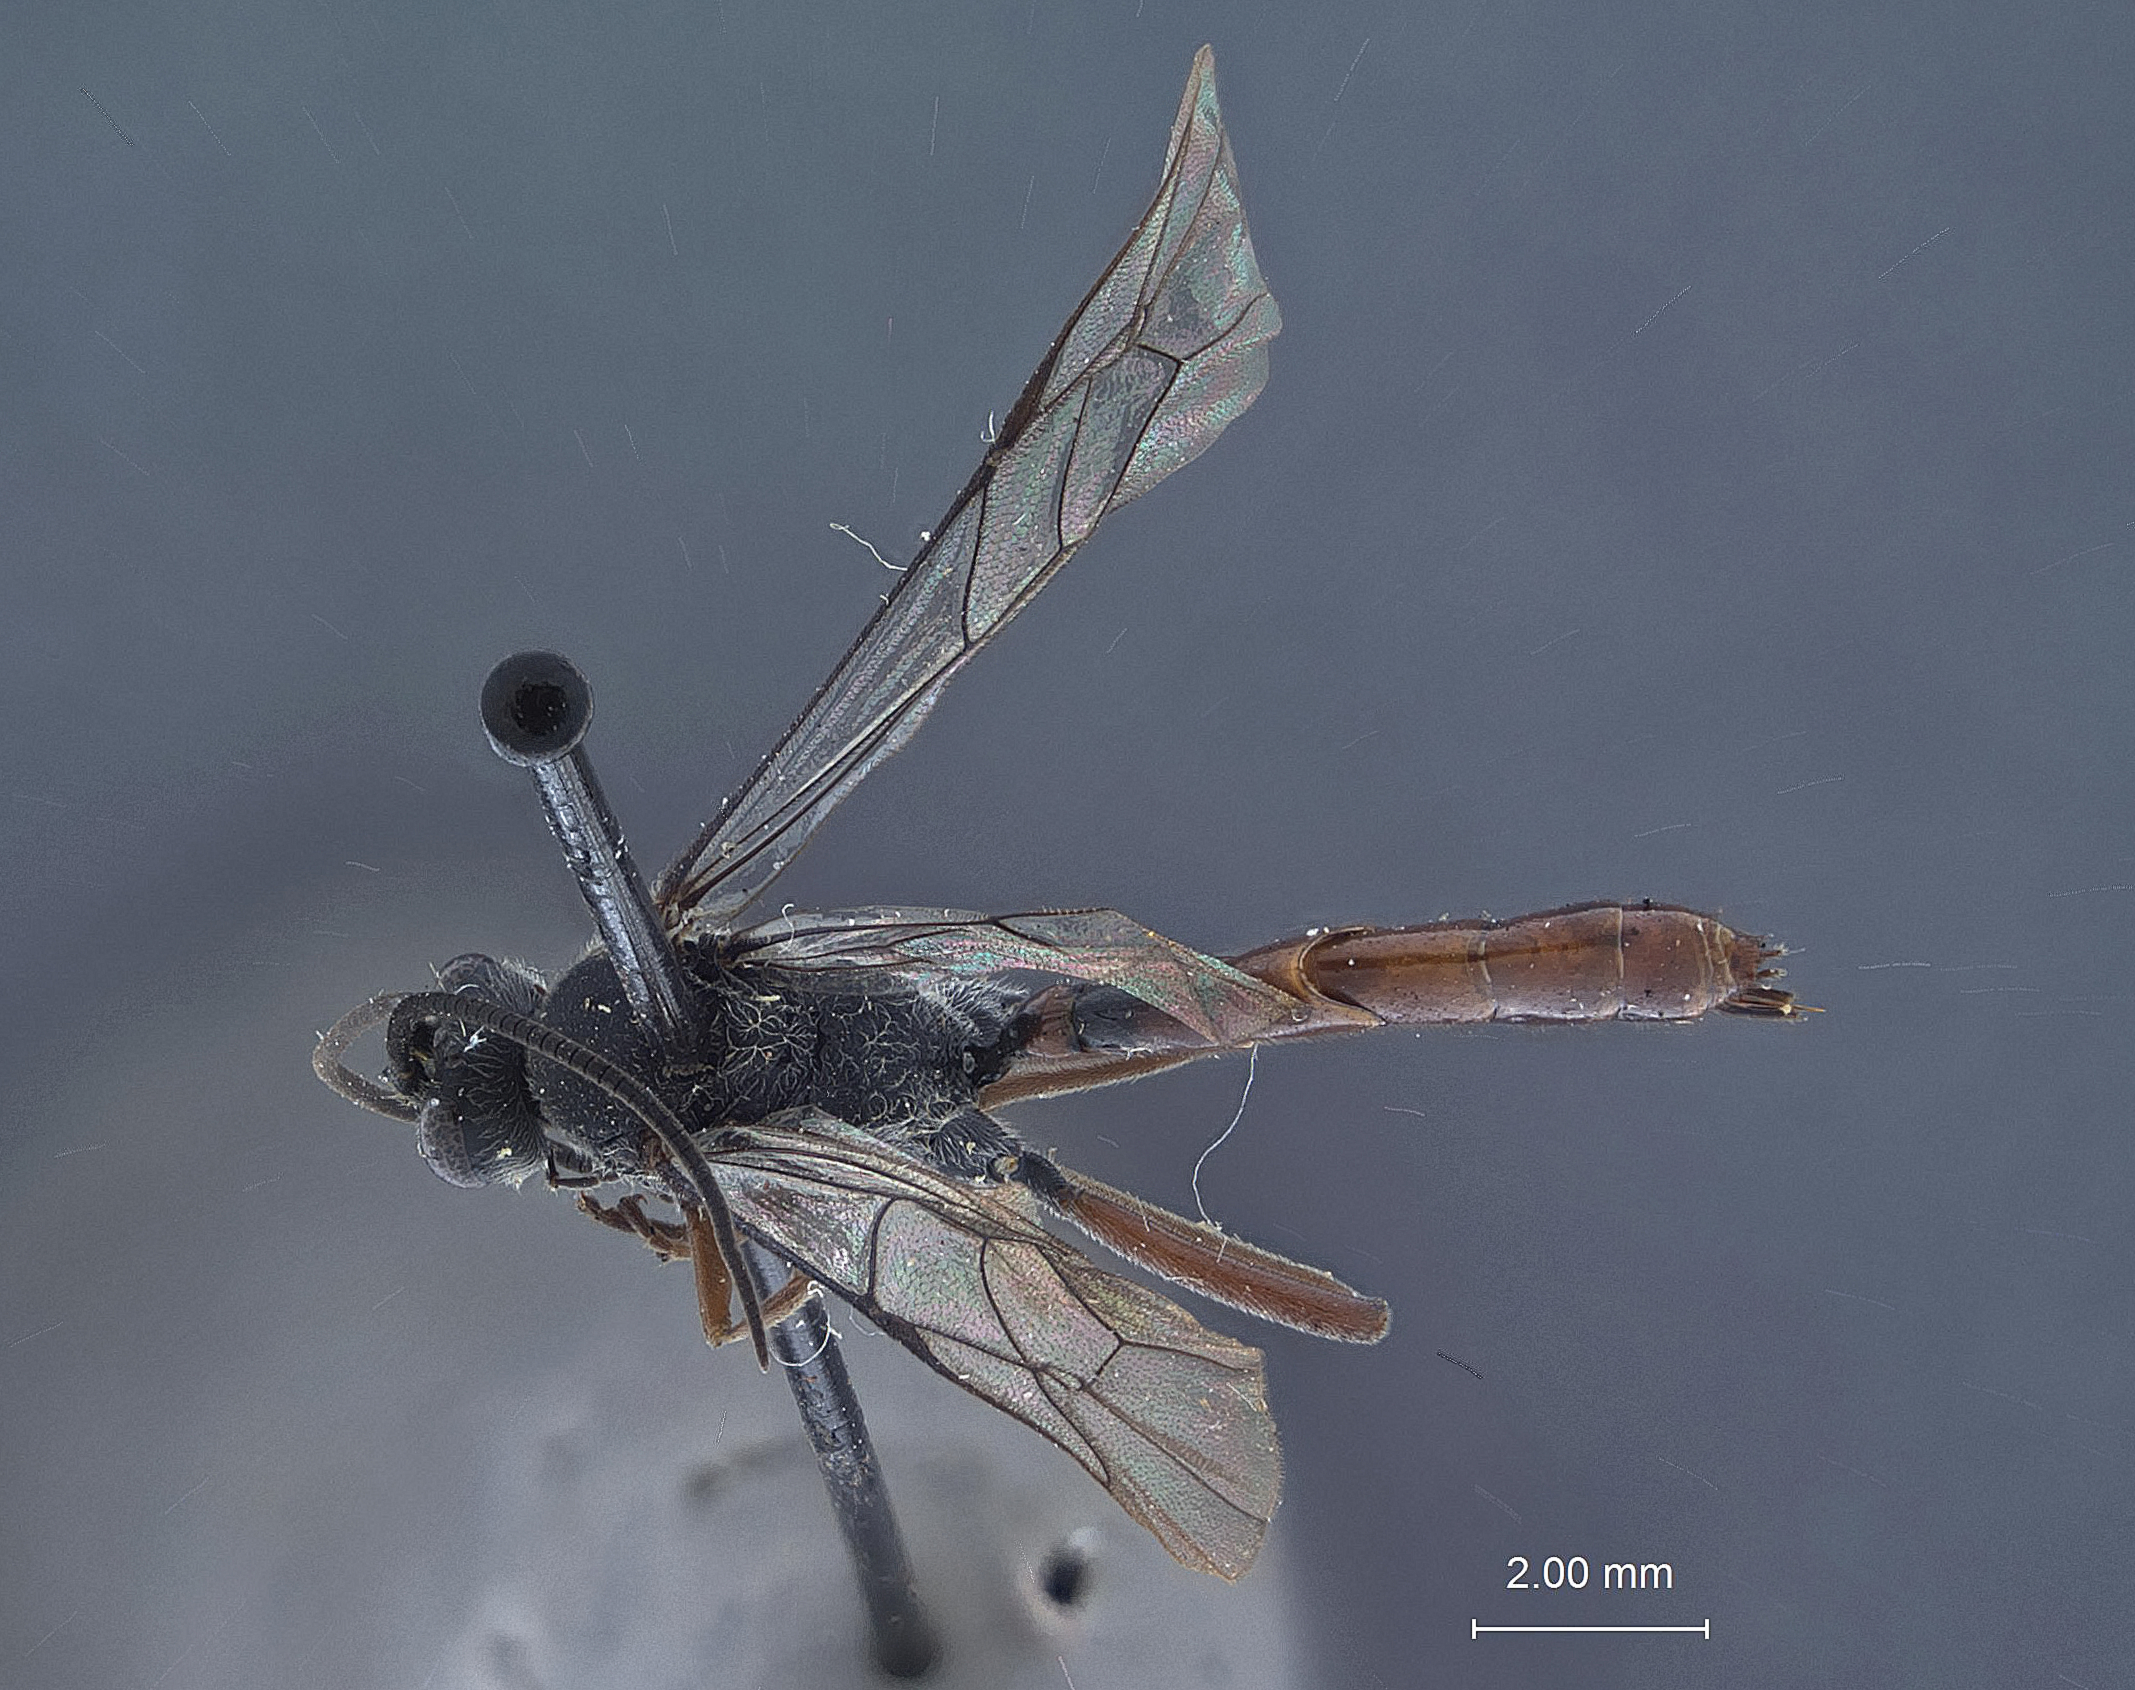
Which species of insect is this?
Anisitsia tincochacae
